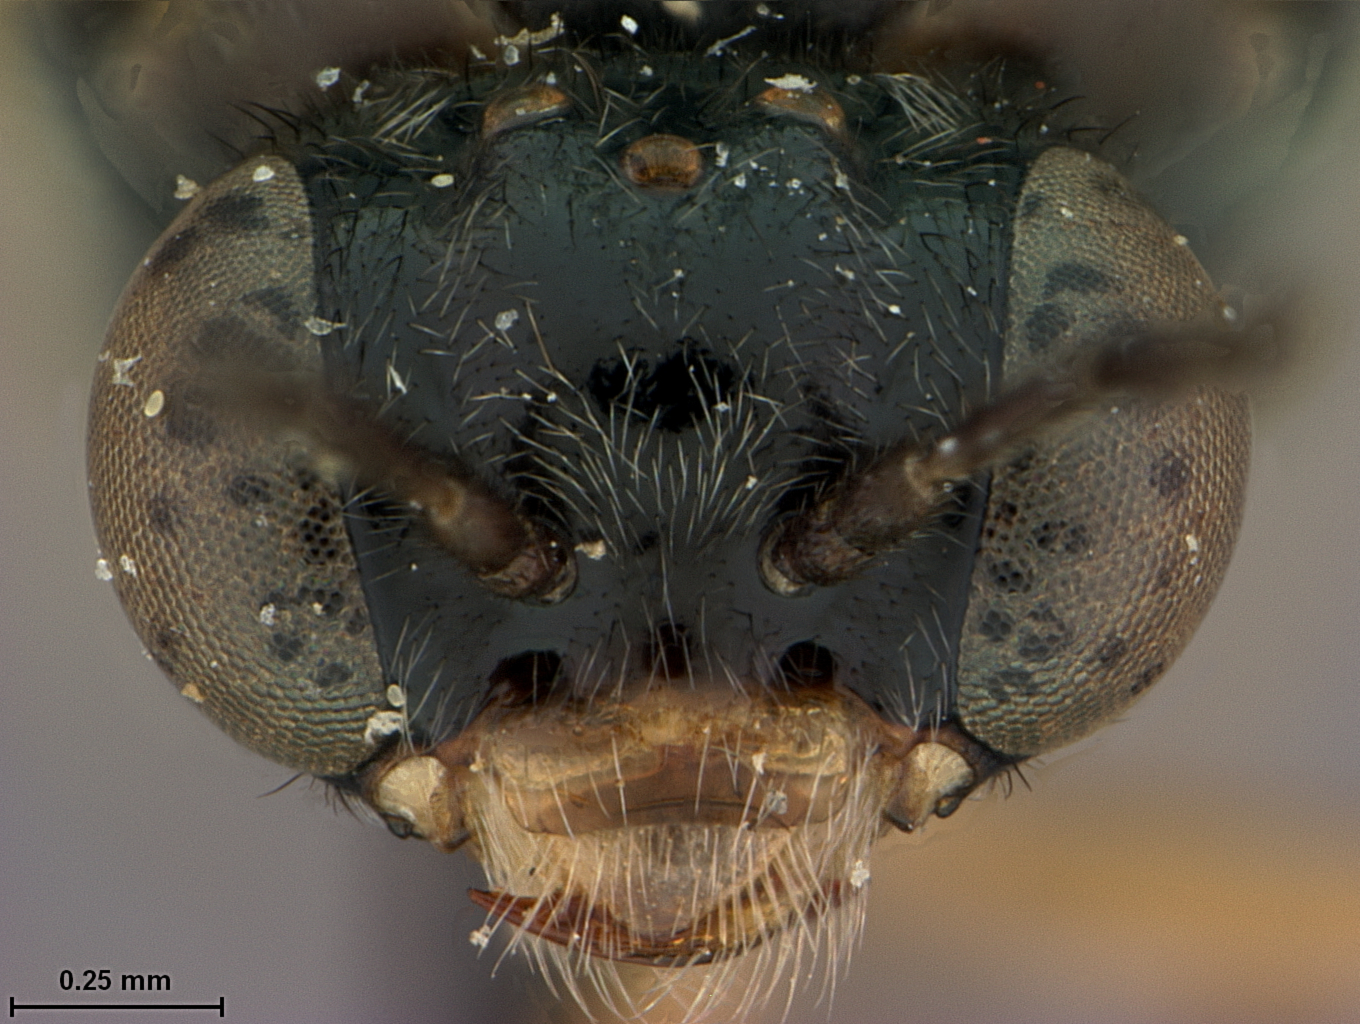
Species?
Acordulecera nigrata
